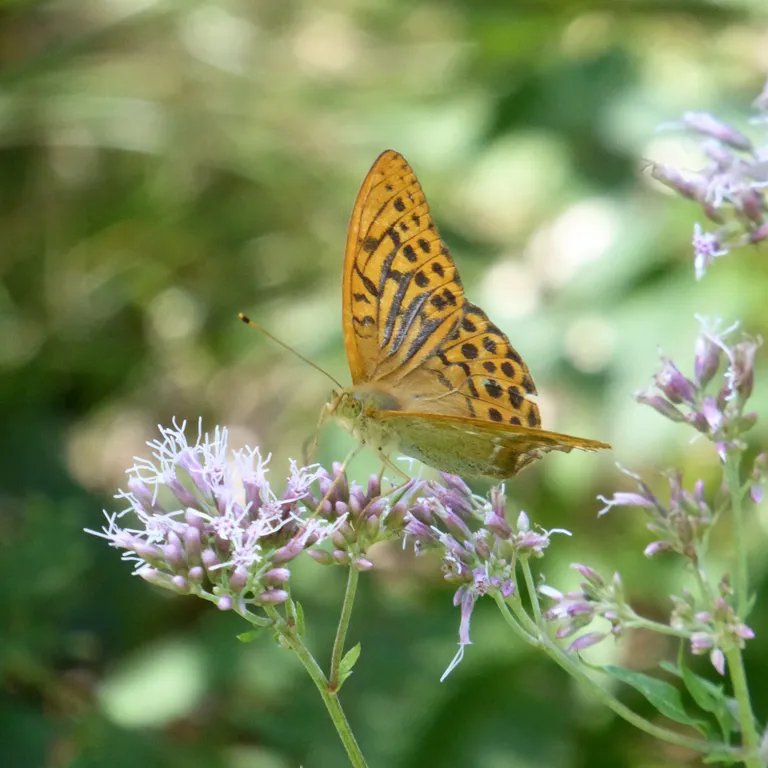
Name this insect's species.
Argynnis paphia
